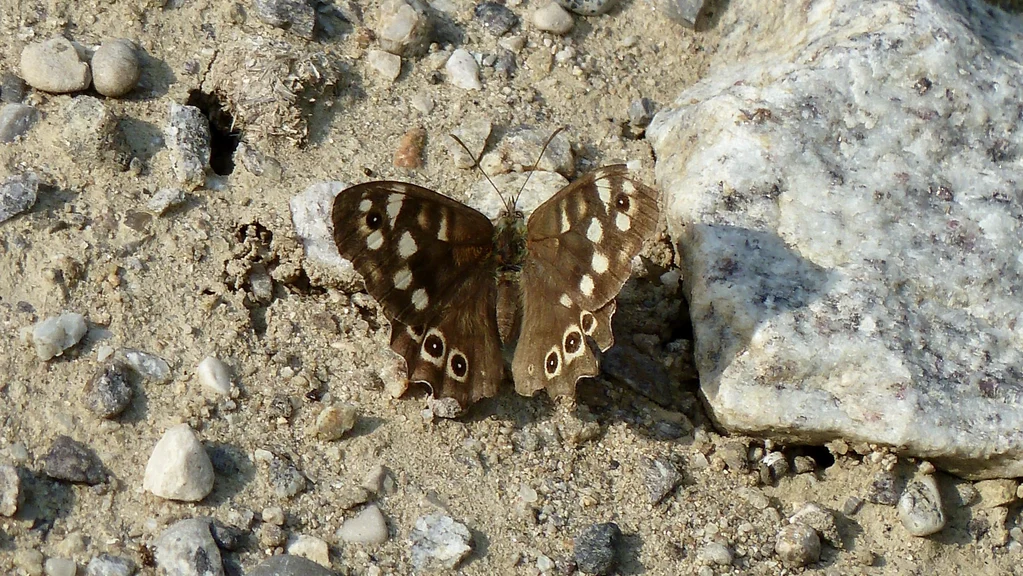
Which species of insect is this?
Pararge aegeria
